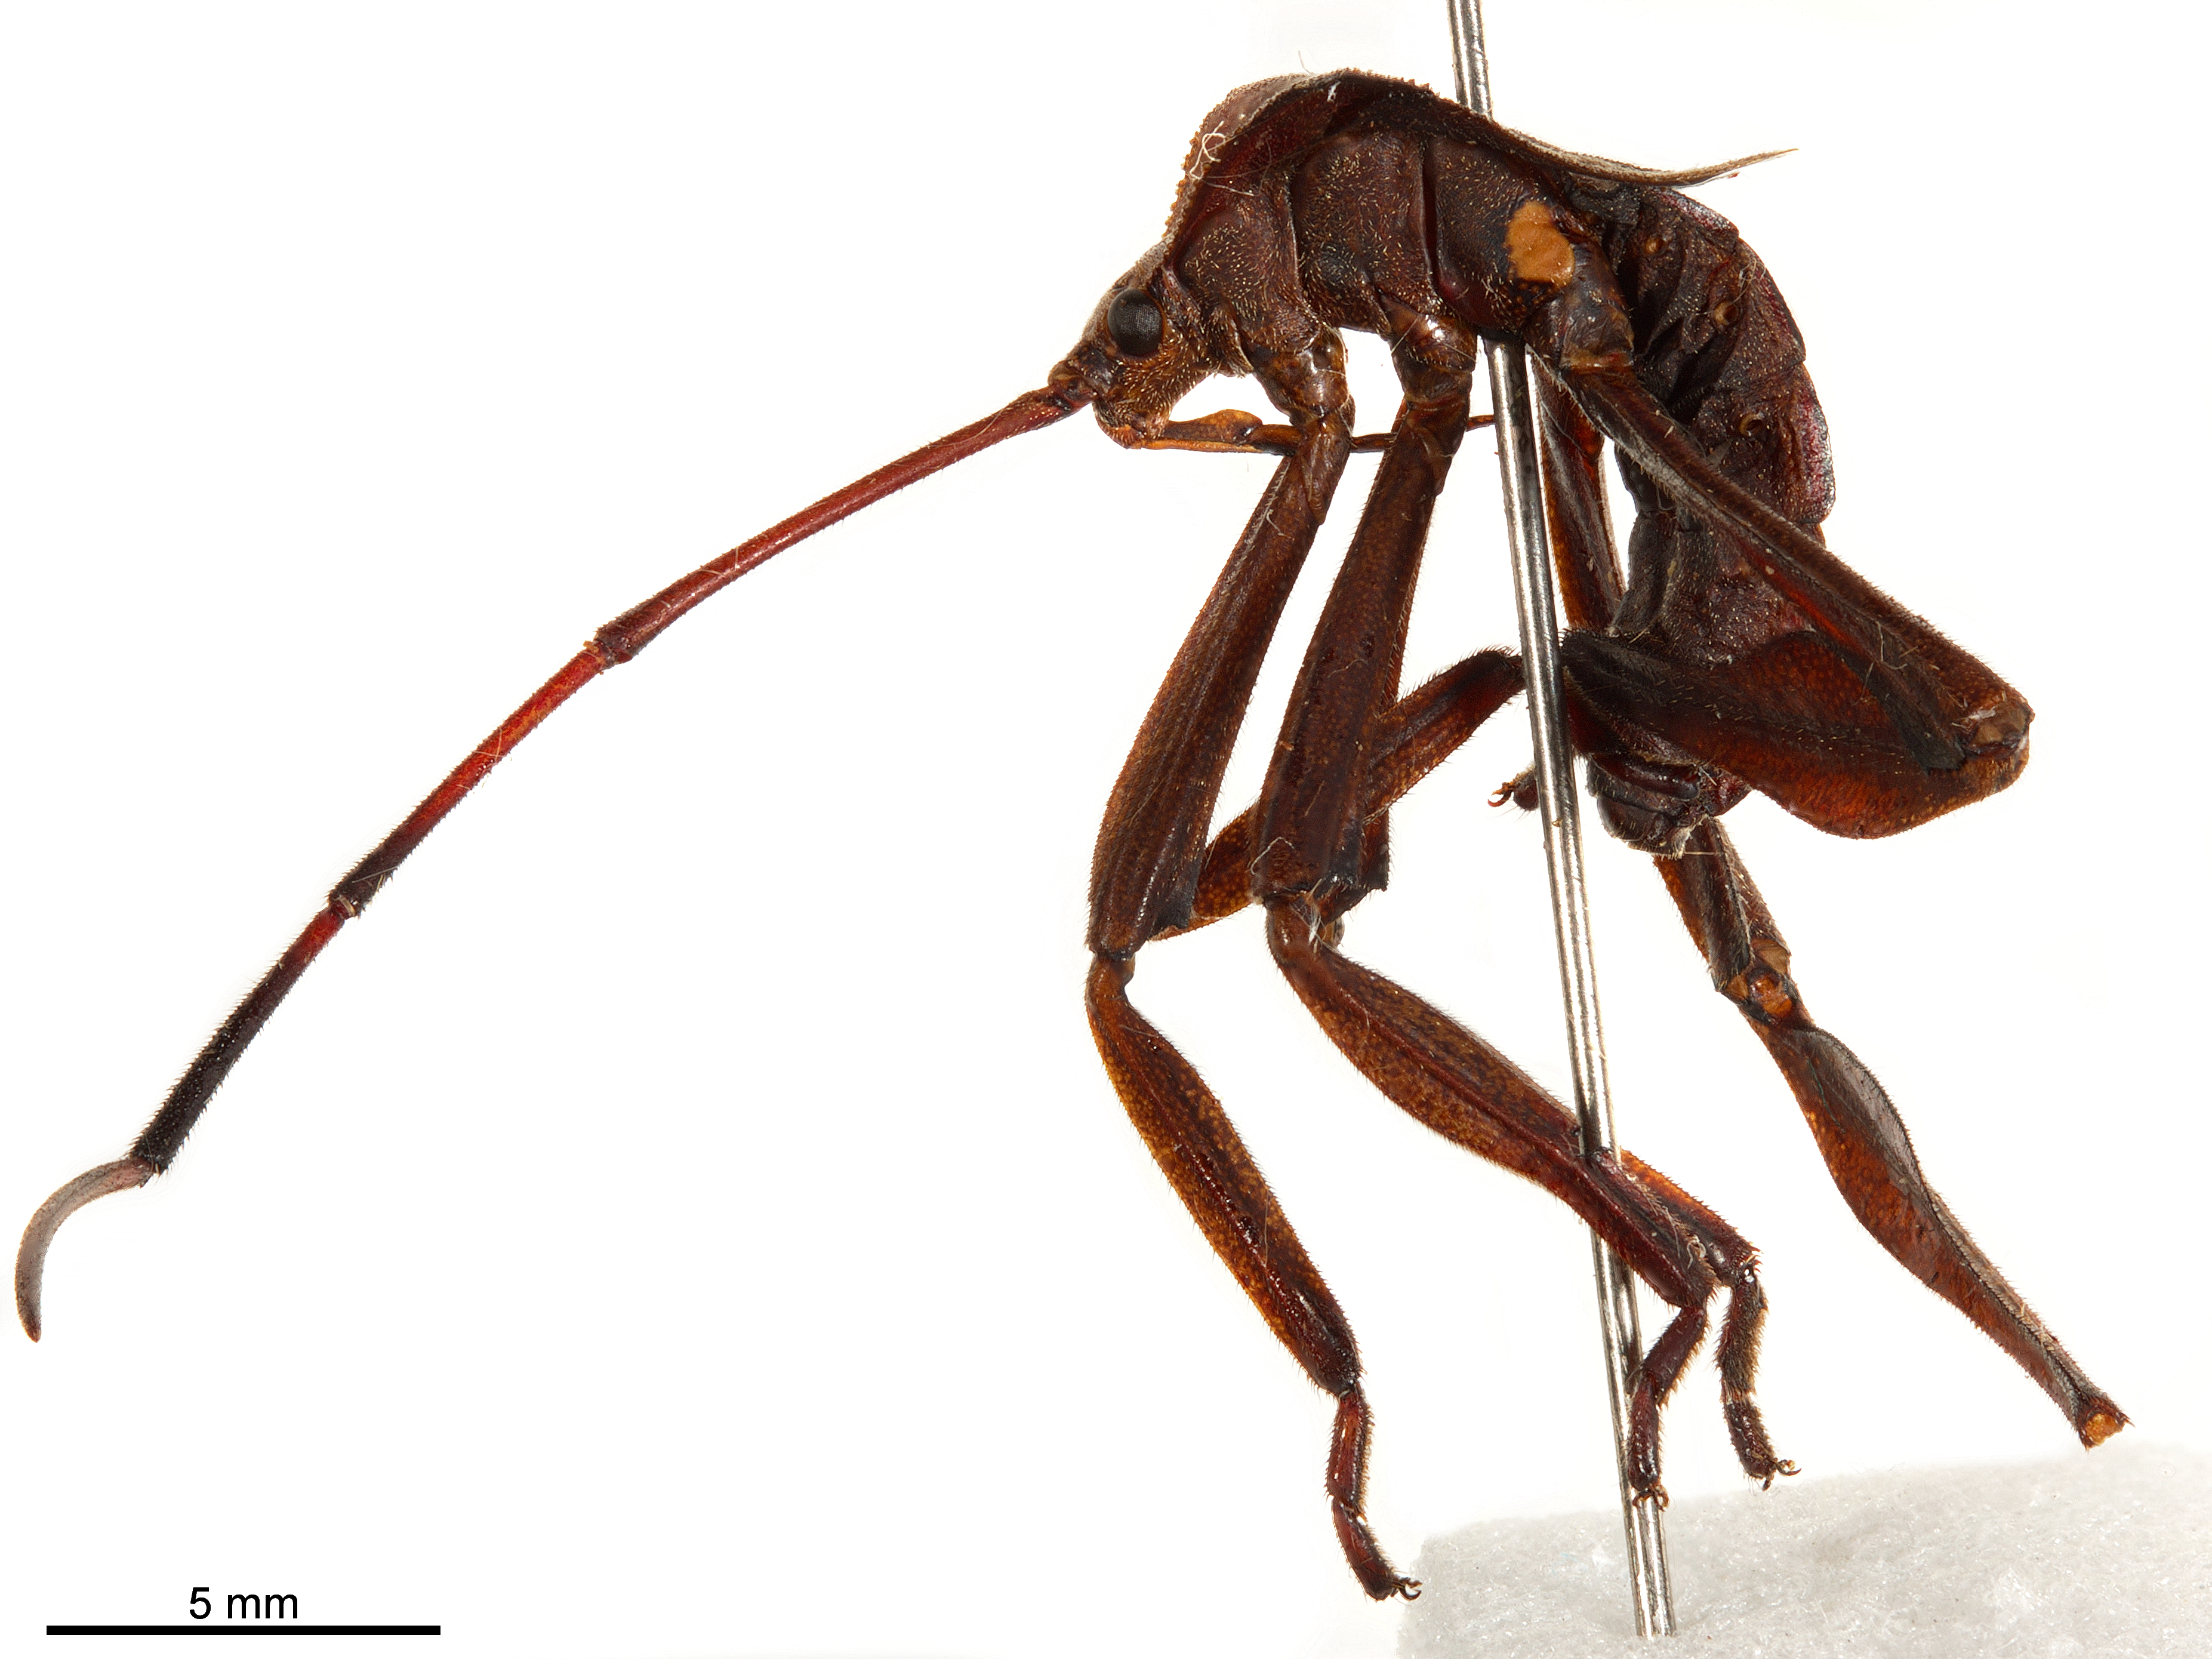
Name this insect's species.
Xyrophoreus formidabilis
